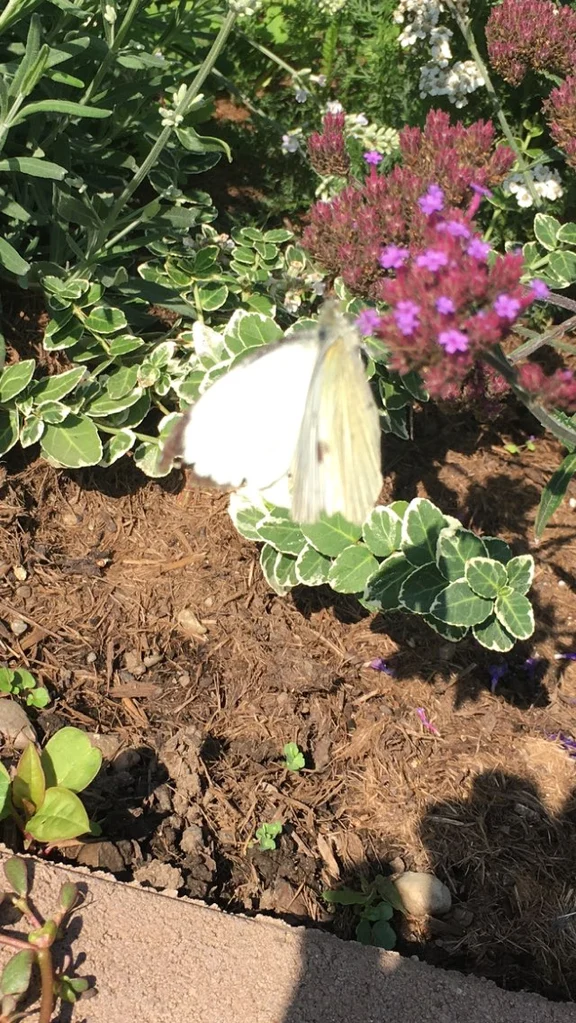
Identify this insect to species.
Pieris brassicae
